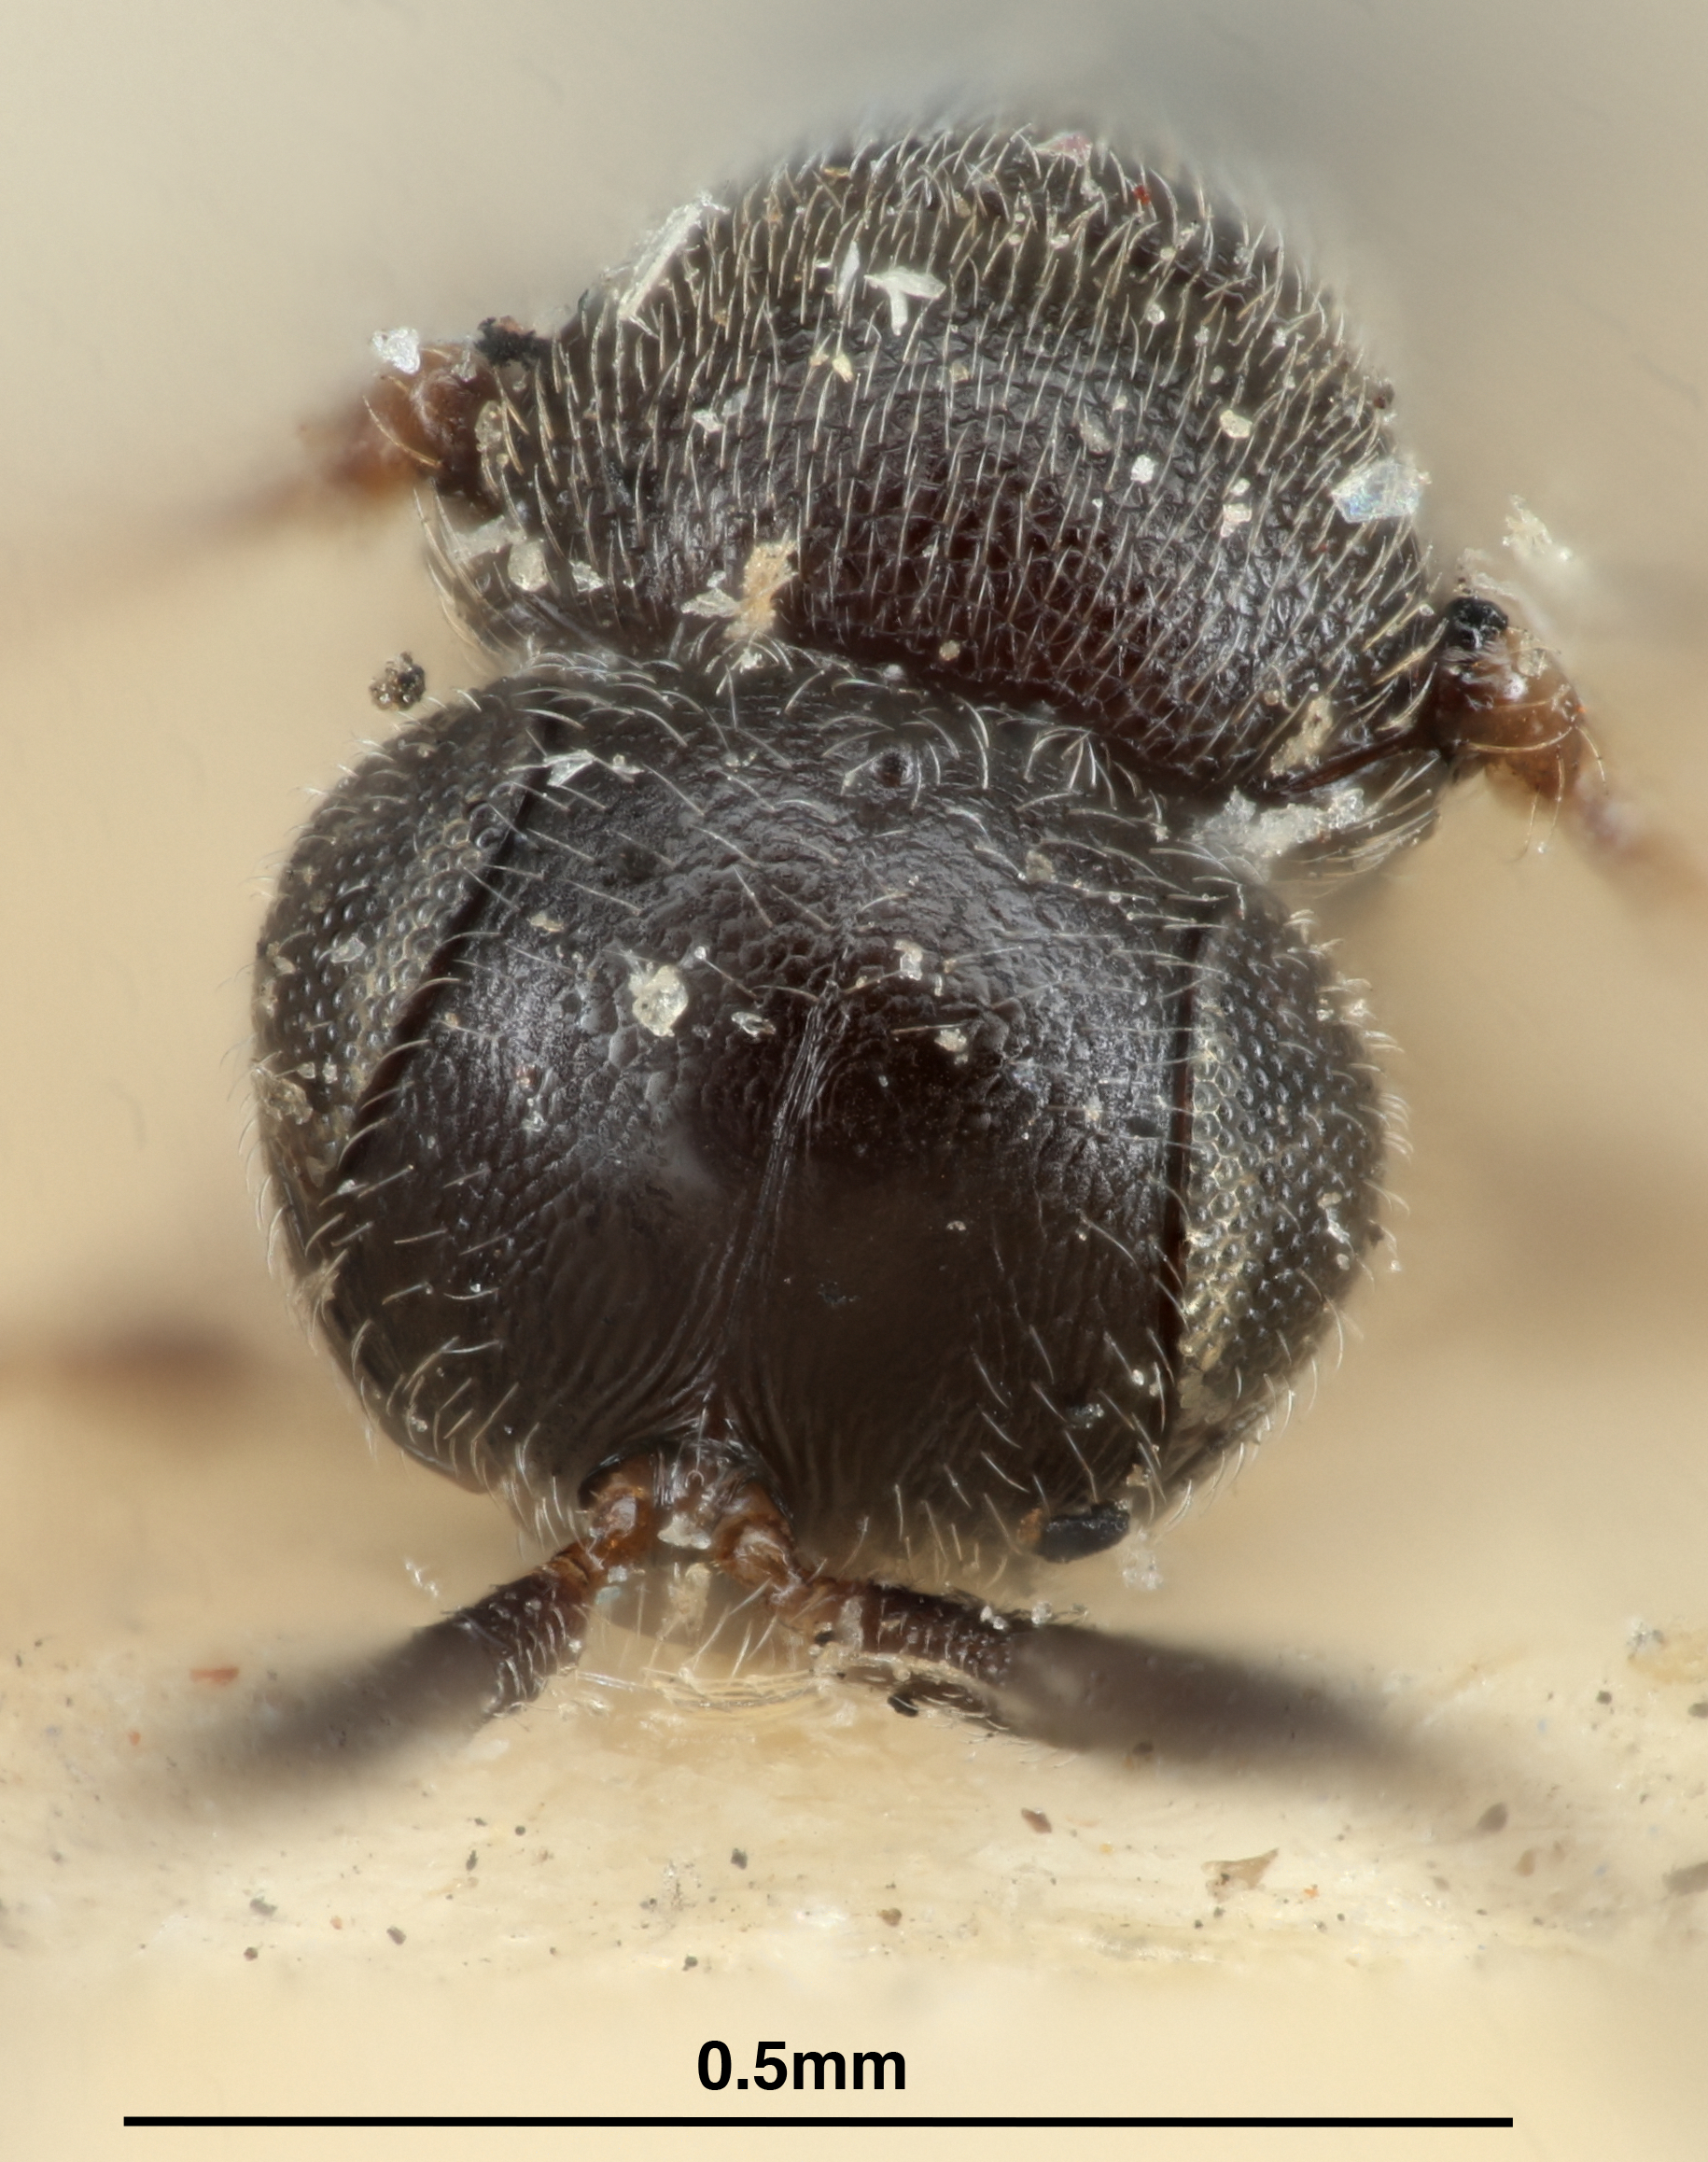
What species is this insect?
Trimorus whittakeri
